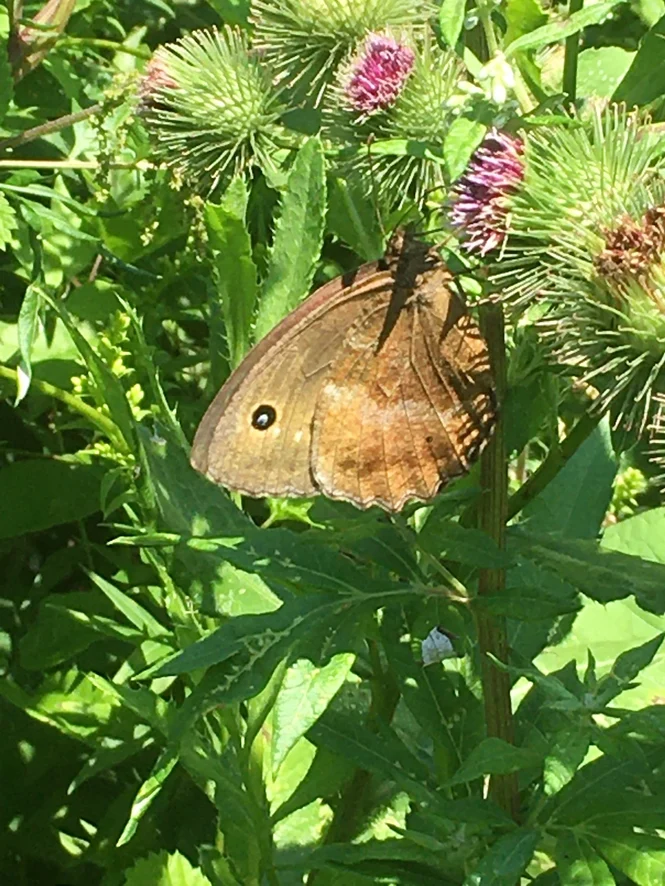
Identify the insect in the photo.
Minois dryas
